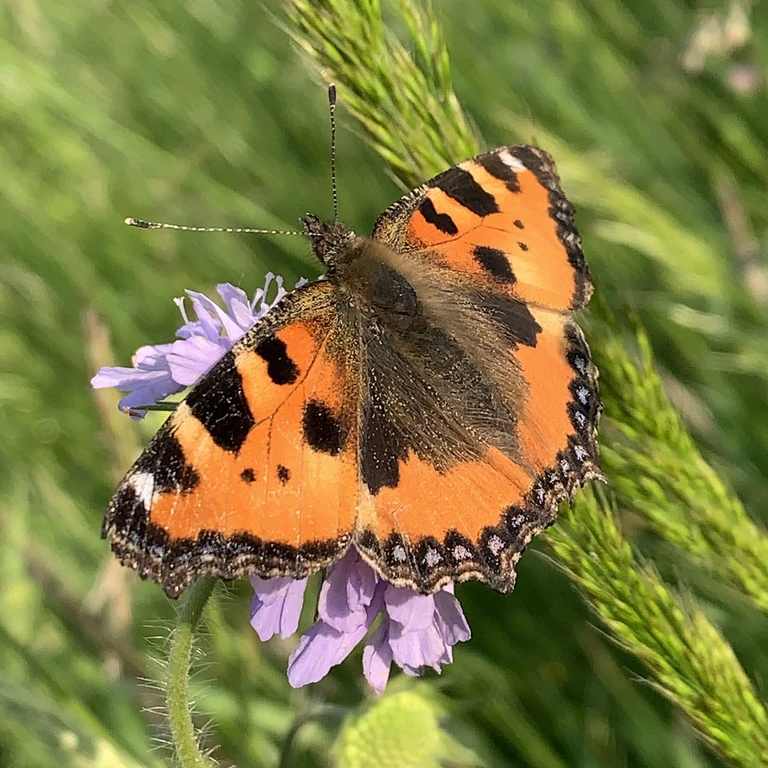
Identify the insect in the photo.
Aglais urticae
